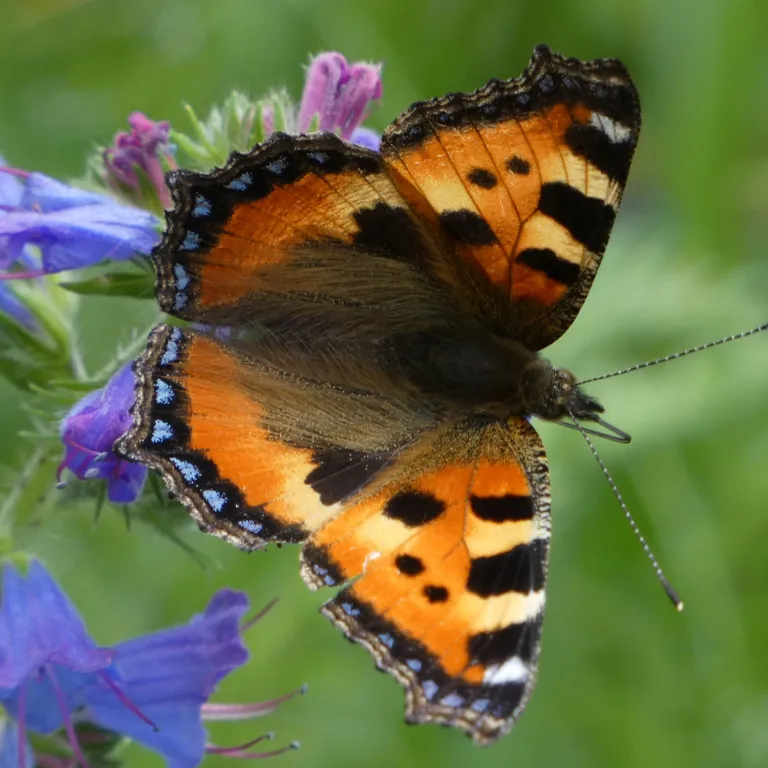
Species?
Aglais urticae
